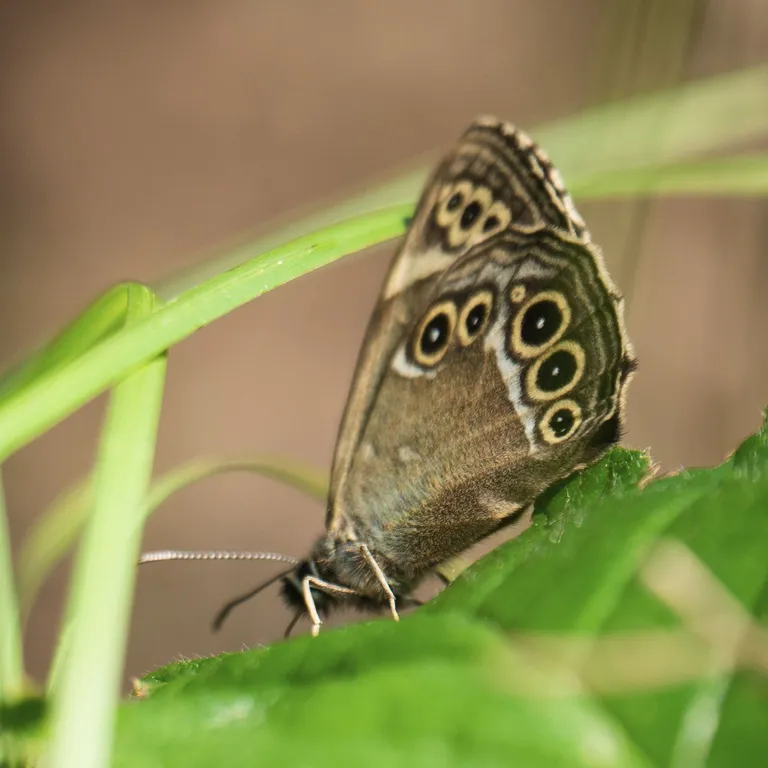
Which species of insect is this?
Lopinga achine (also Pararge achine)
